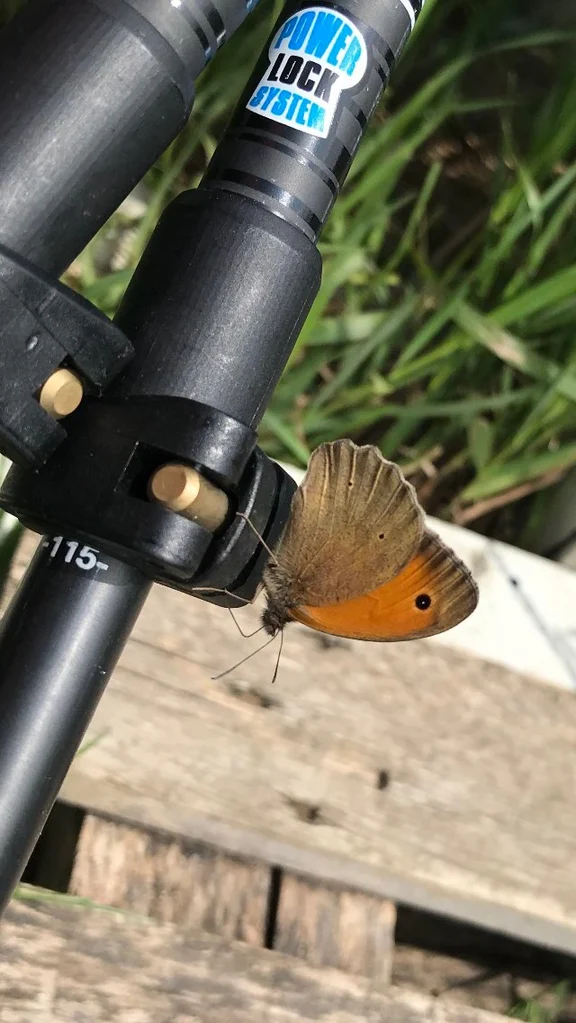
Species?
Maniola jurtina
